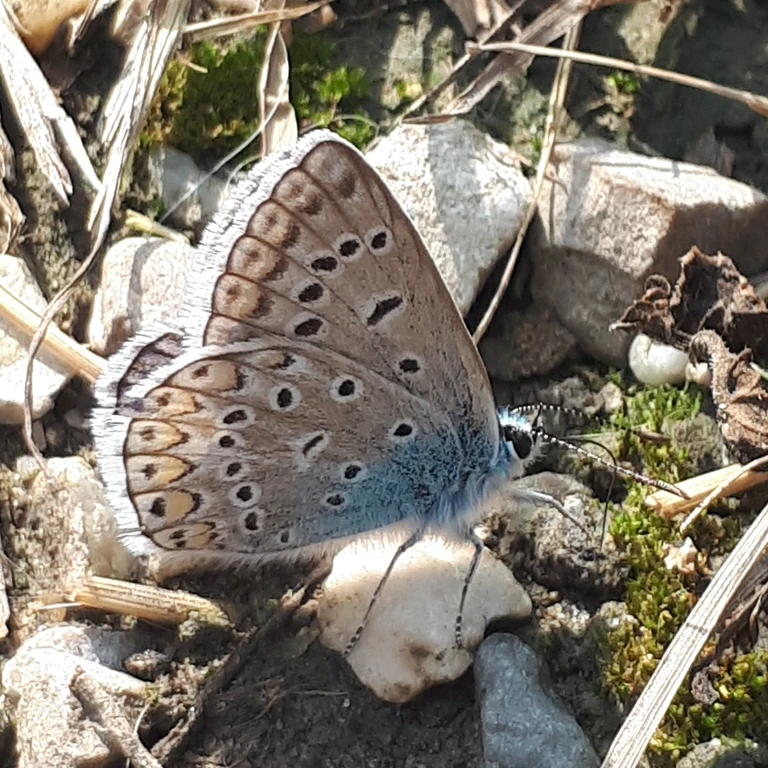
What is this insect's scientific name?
Polyommatus icarus
